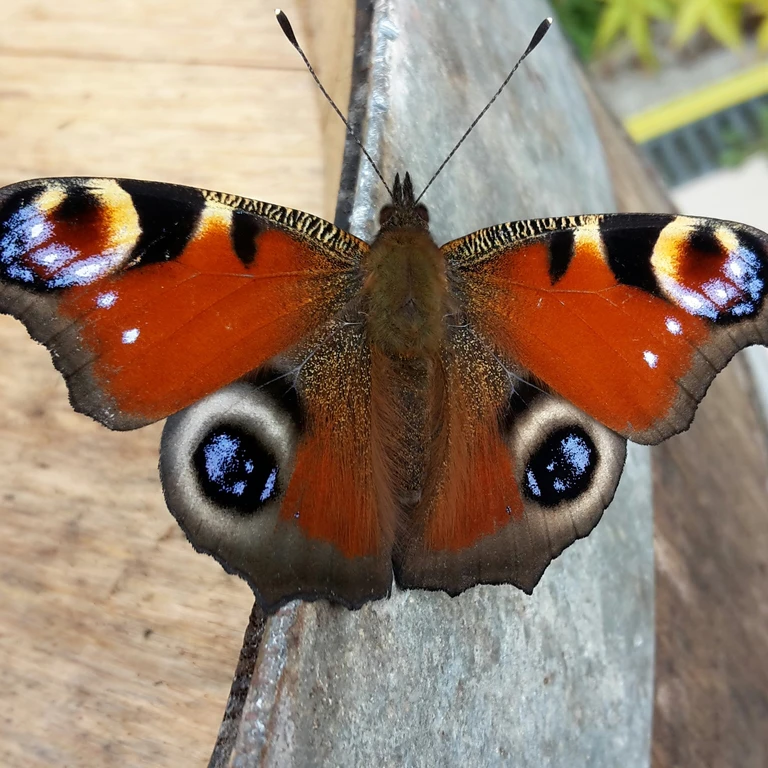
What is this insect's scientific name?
Aglais io
